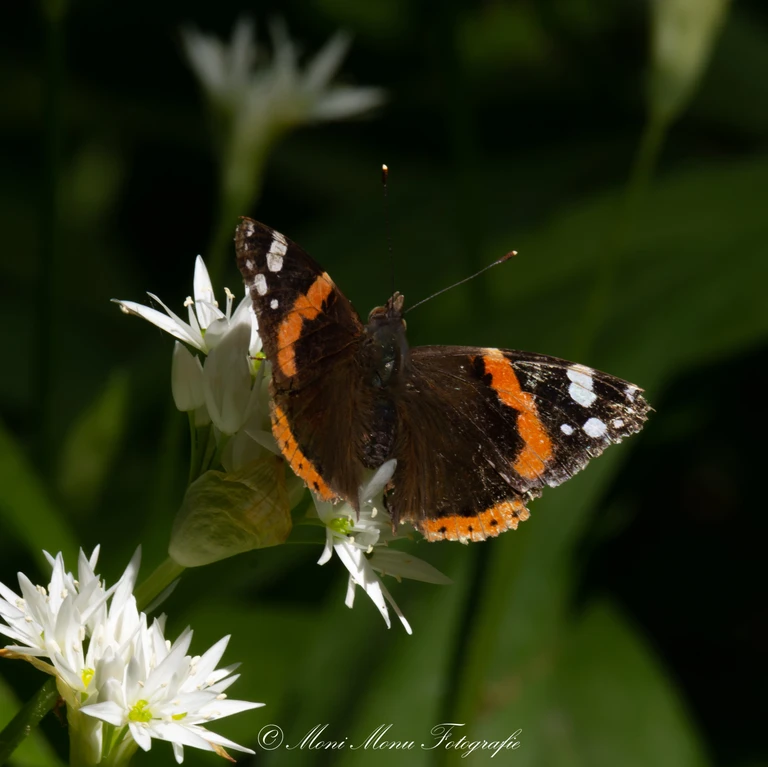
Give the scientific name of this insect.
Vanessa atalanta
